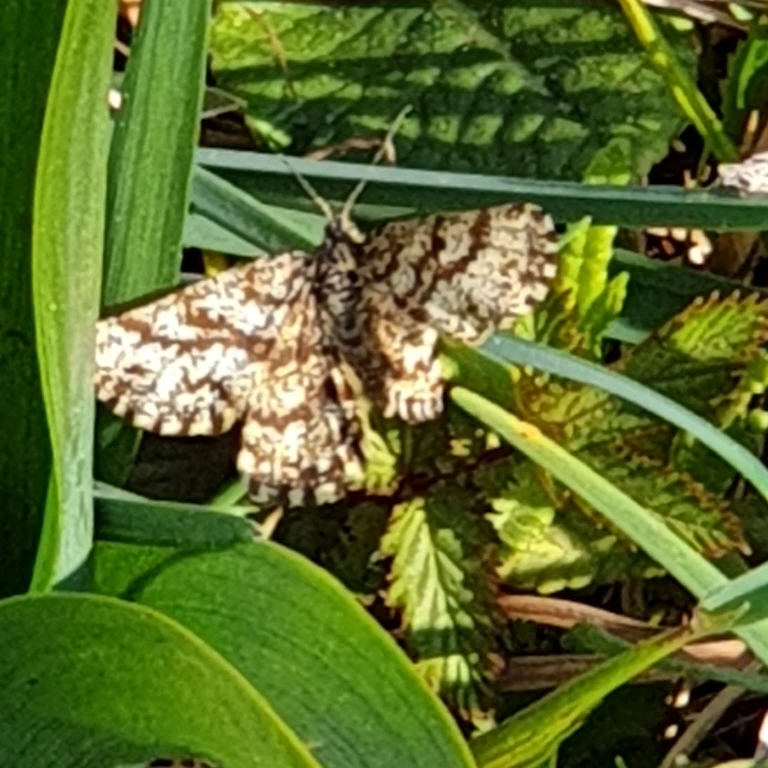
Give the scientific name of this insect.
Ematurga atomaria
